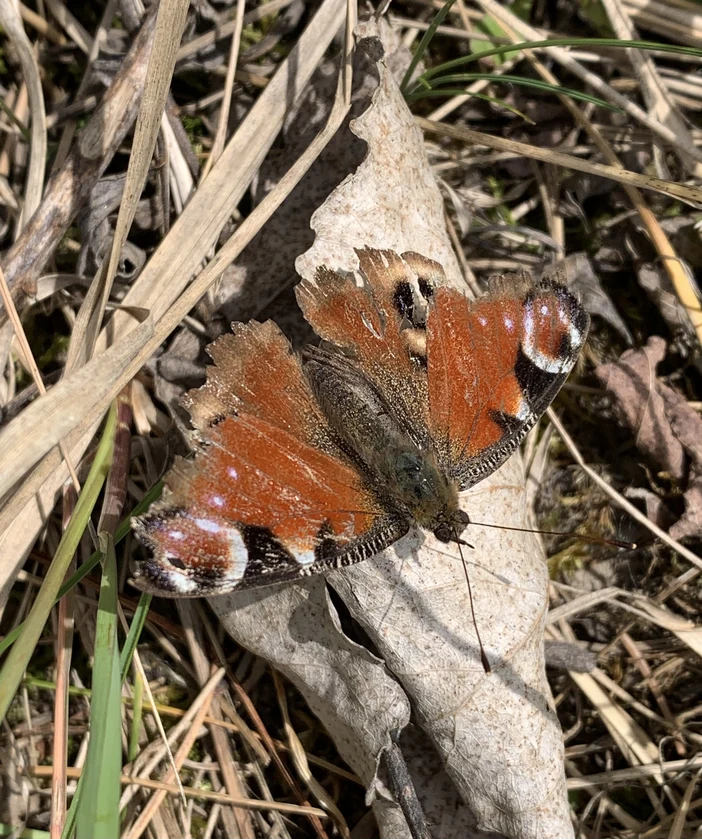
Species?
Aglais io
